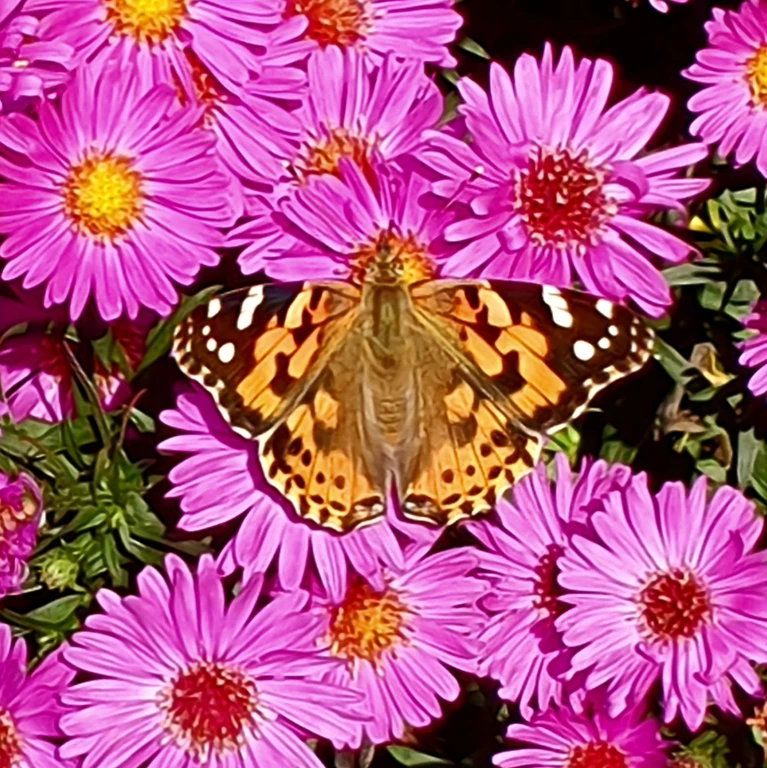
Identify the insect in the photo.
Vanessa cardui
